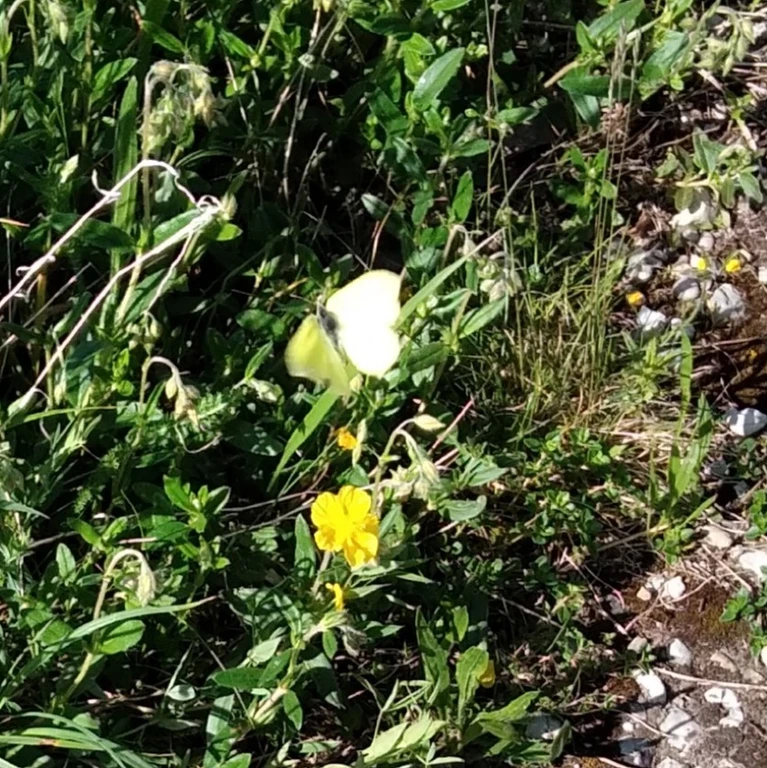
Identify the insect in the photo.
Gonepteryx rhamni
